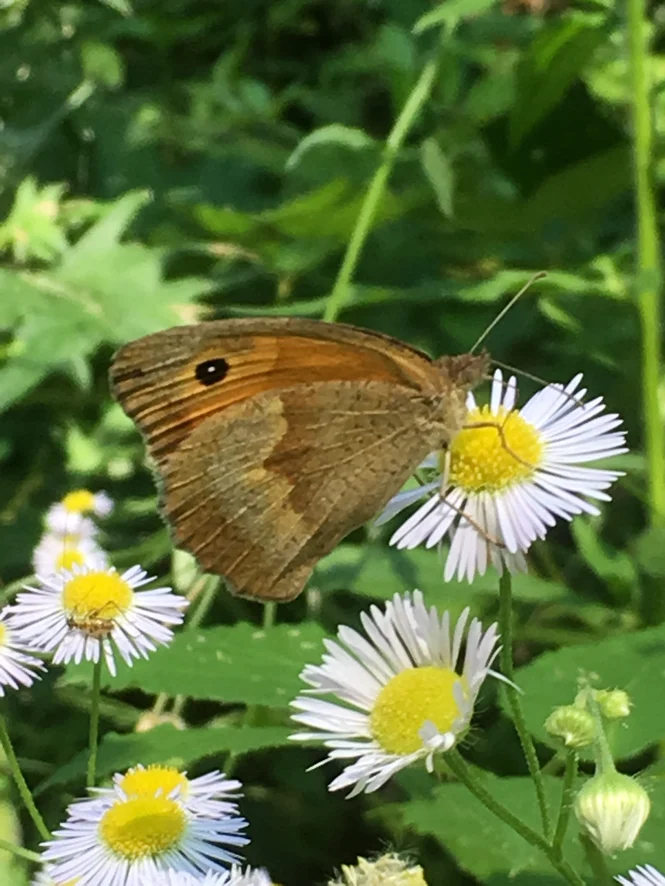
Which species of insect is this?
Maniola jurtina
